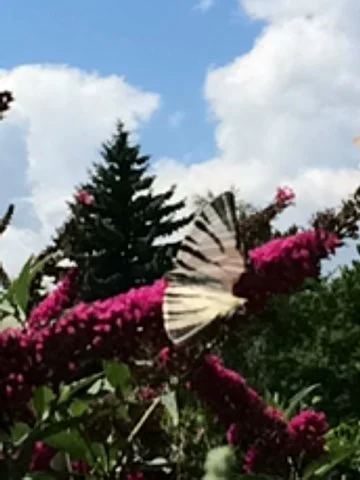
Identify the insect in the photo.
Iphiclides podalirius
